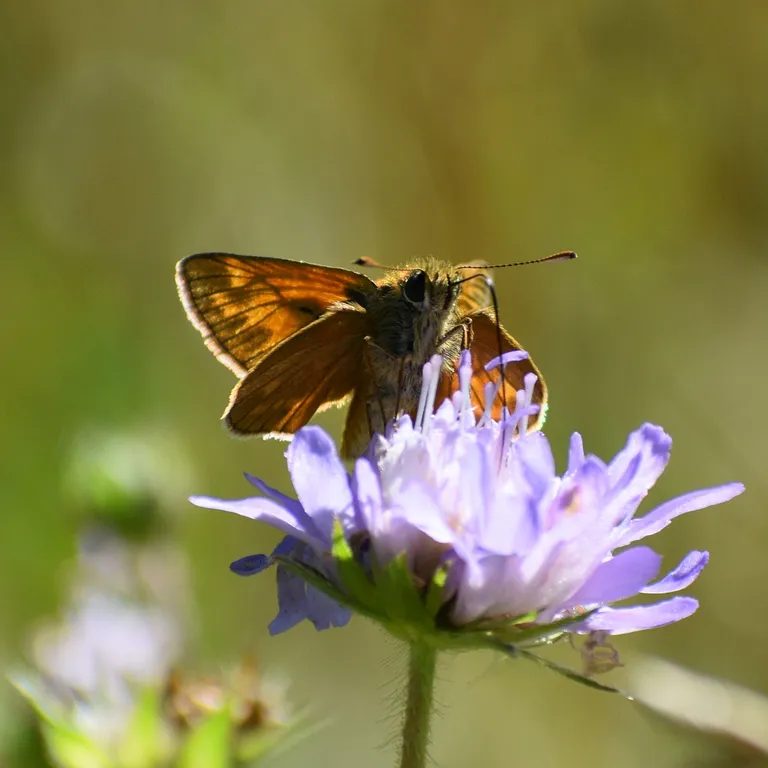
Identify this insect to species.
Ochlodes sylvanus (also Ochlodes venata)
